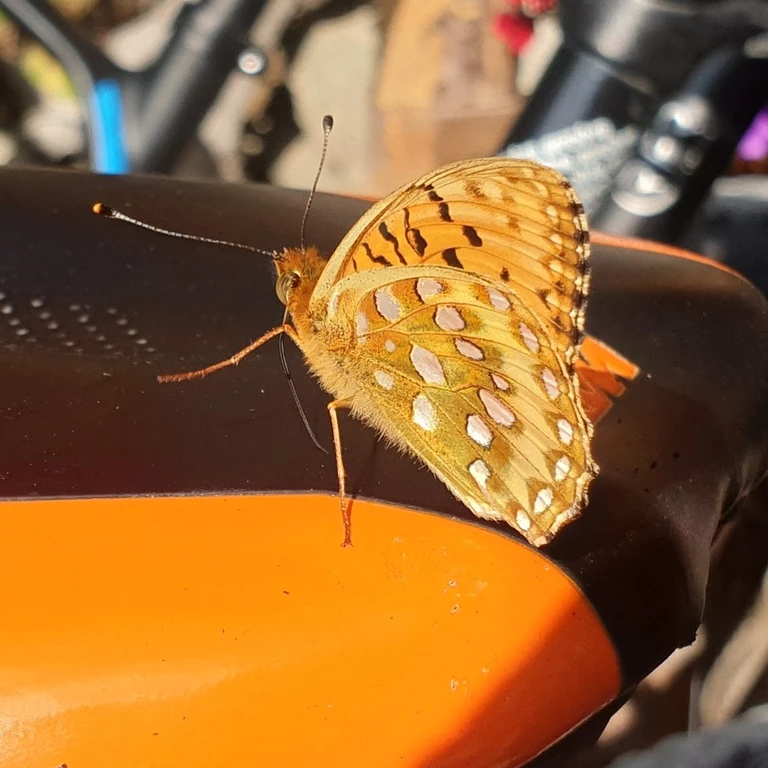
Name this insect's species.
Speyeria aglaja
